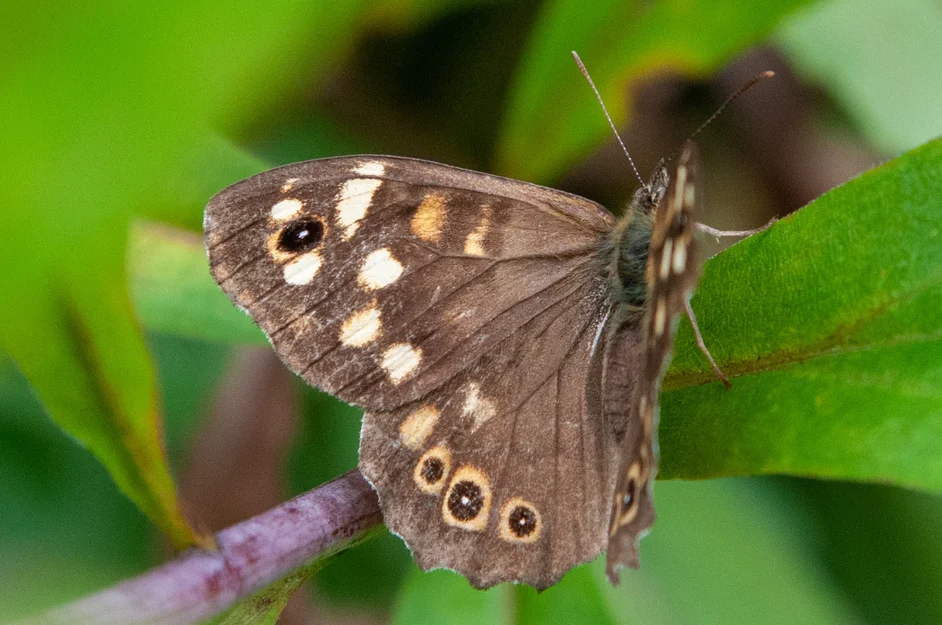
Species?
Pararge aegeria
